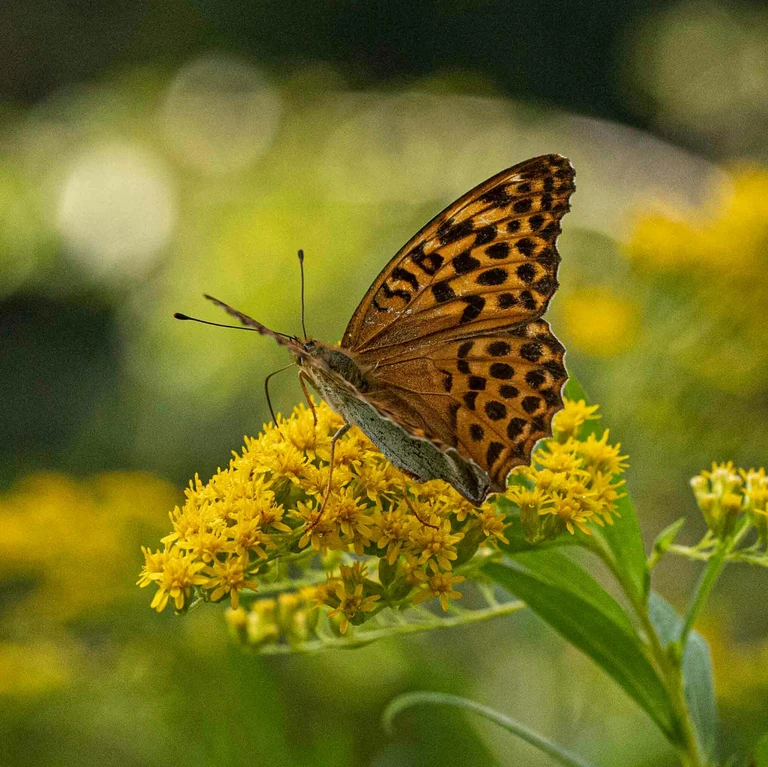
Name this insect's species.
Argynnis paphia
